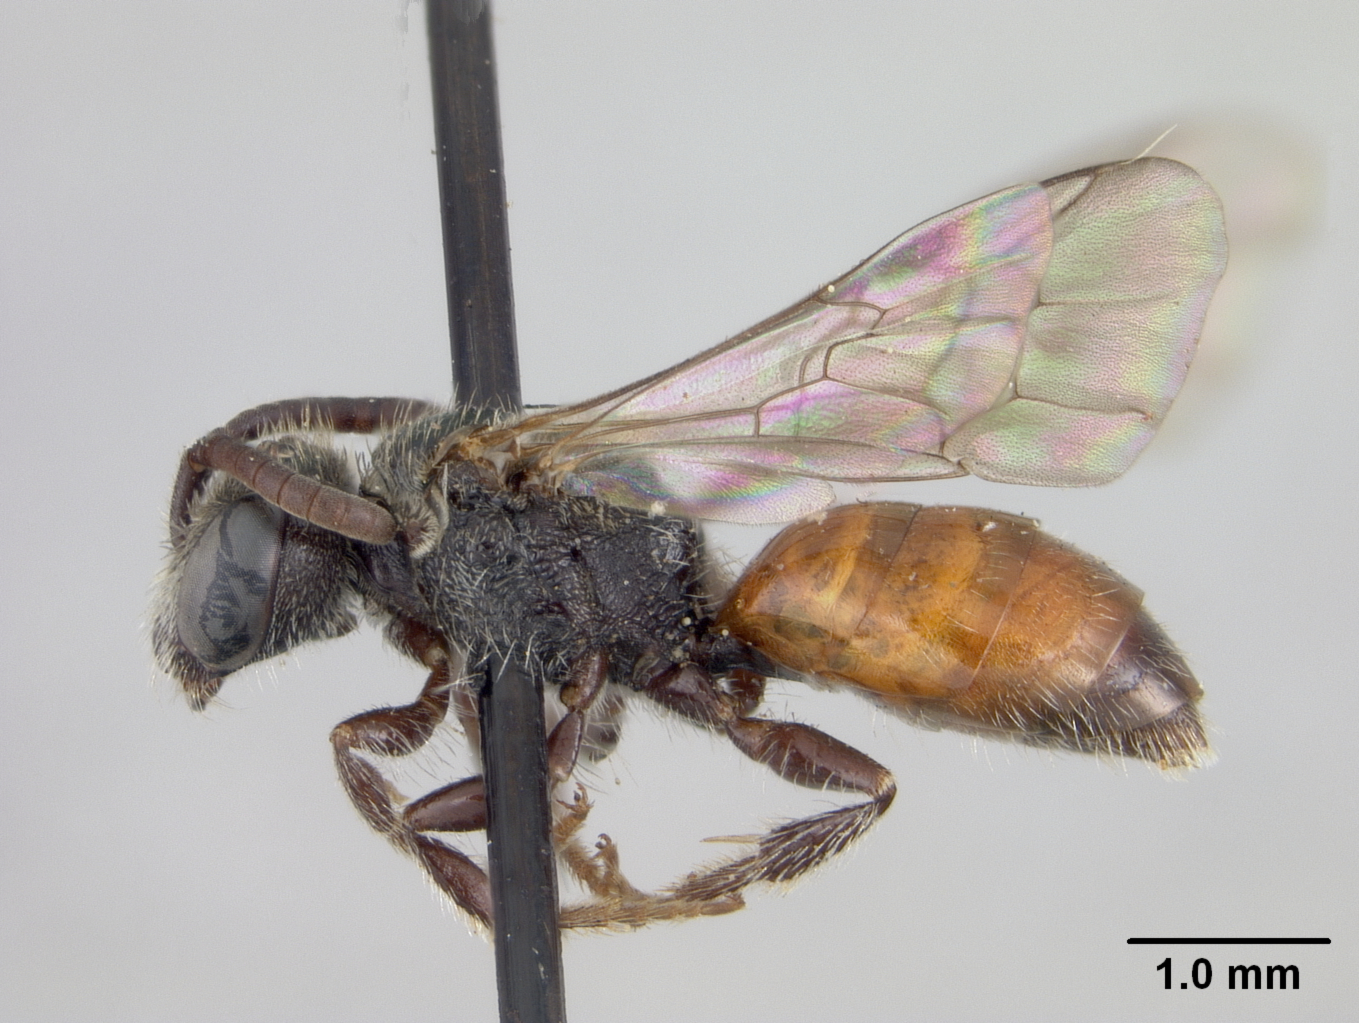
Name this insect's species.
Sphecodes nitidissimus
